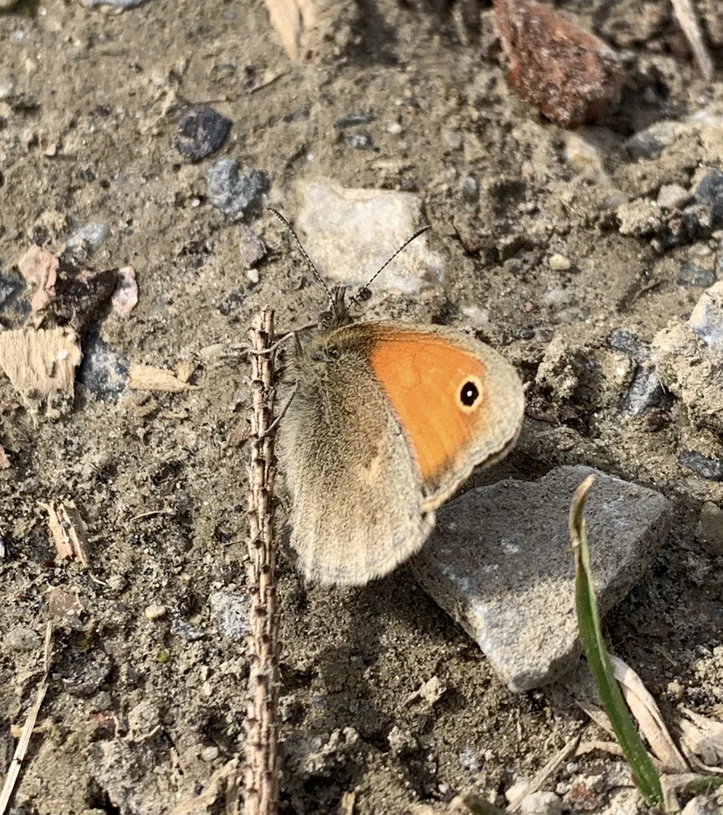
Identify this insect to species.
Coenonympha pamphilus
